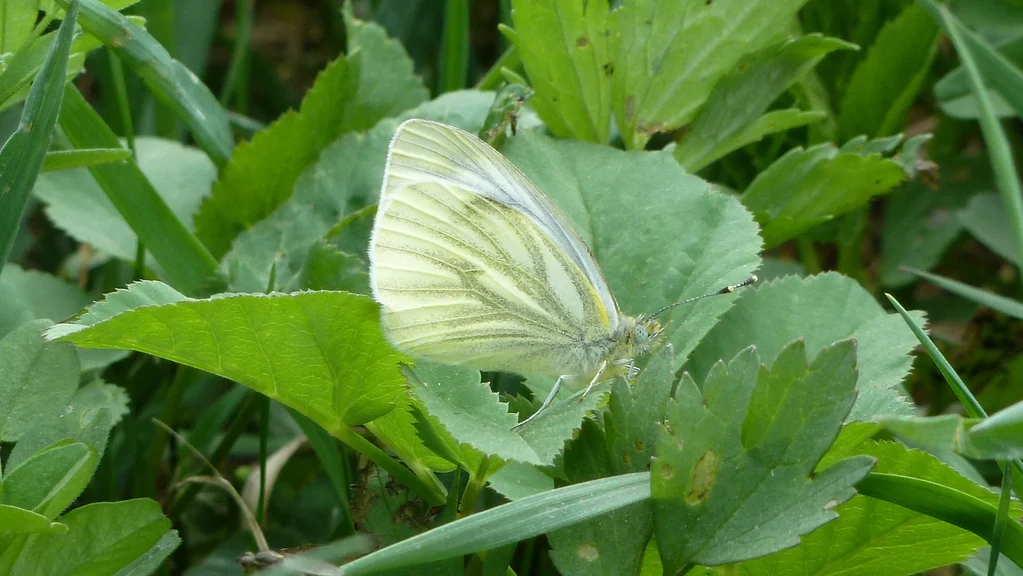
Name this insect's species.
Pieris napi
